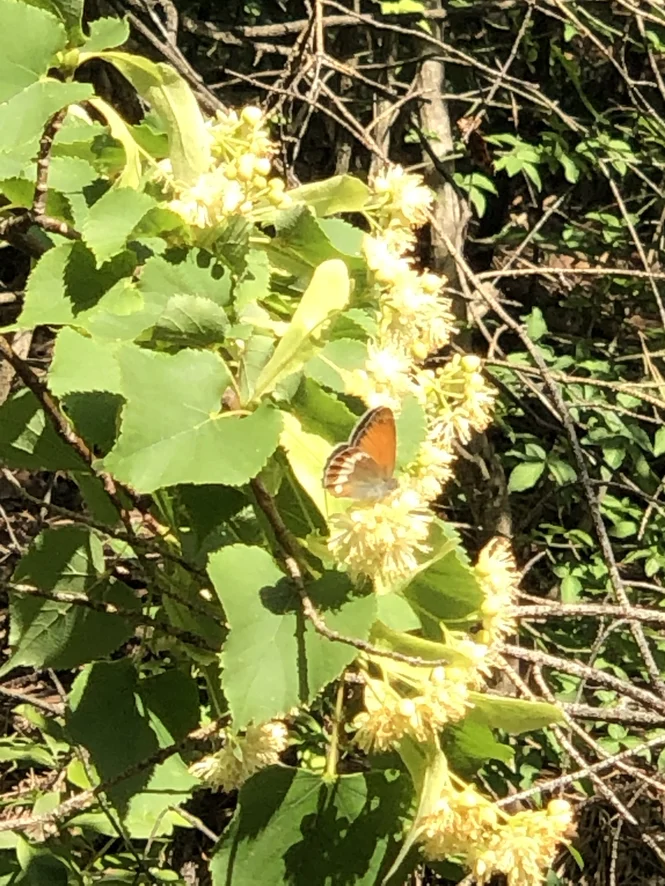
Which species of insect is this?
Coenonympha arcania
